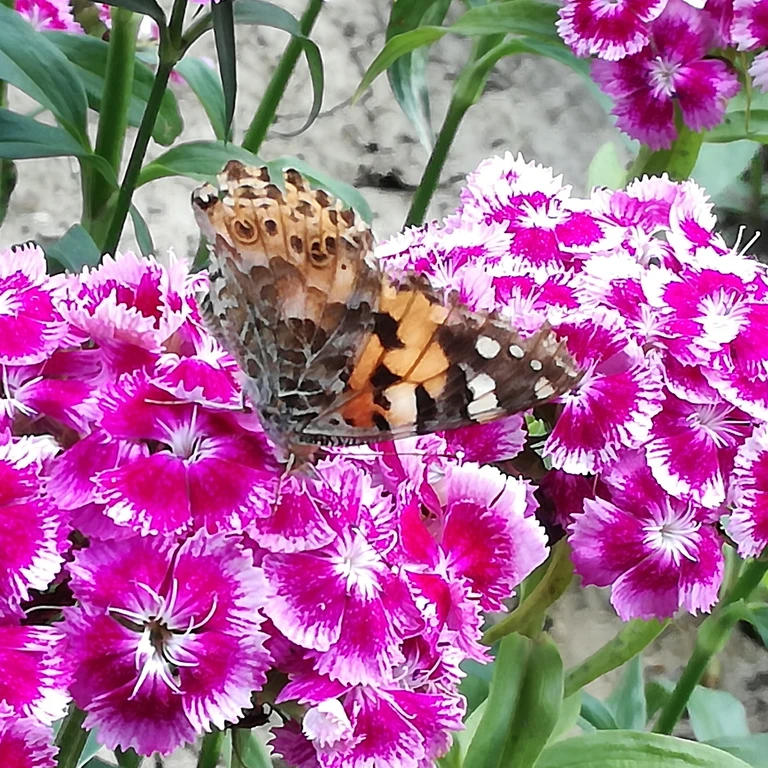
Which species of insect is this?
Vanessa cardui
